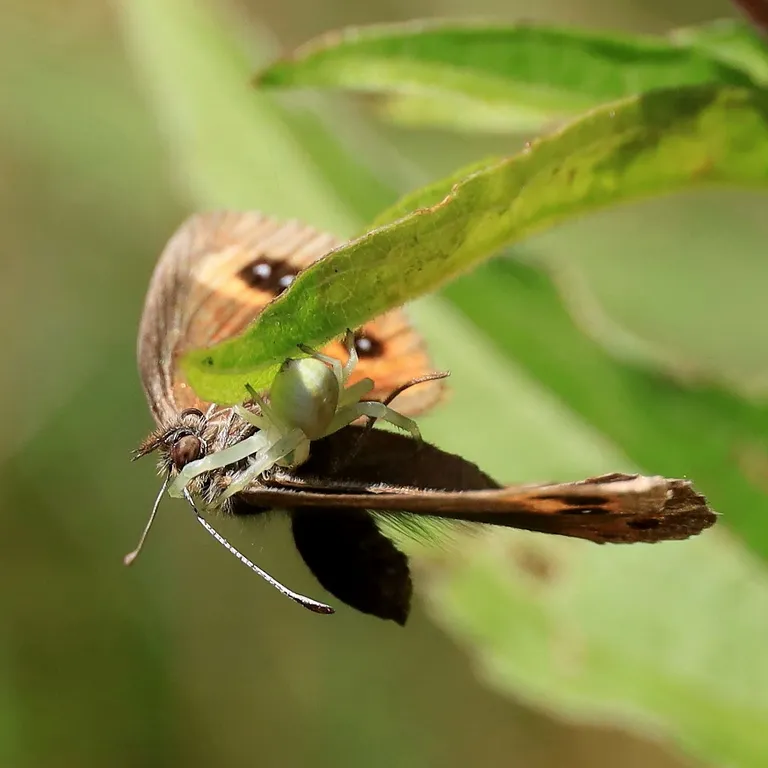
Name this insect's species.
Erebia aethiops
